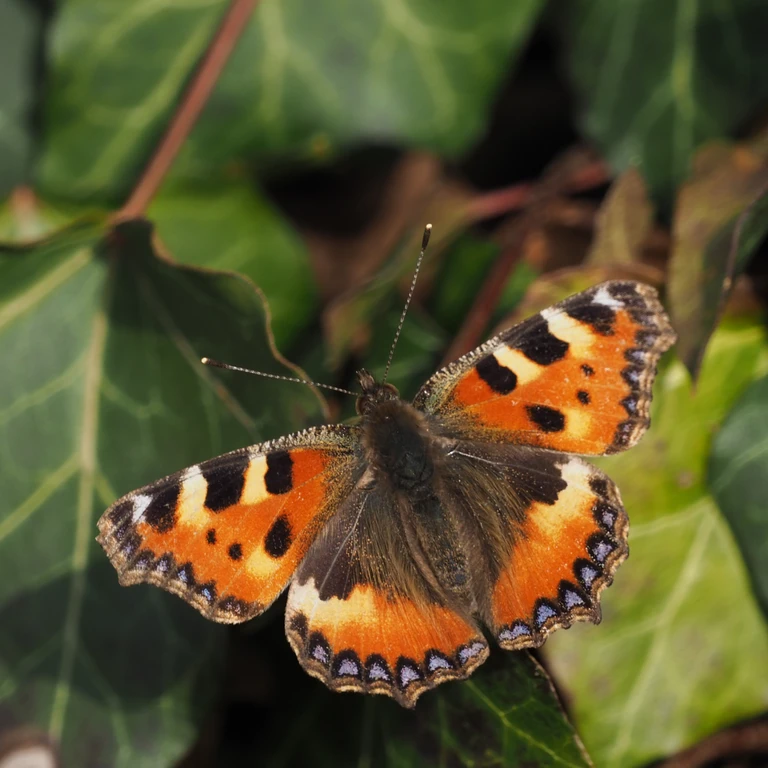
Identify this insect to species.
Aglais urticae
